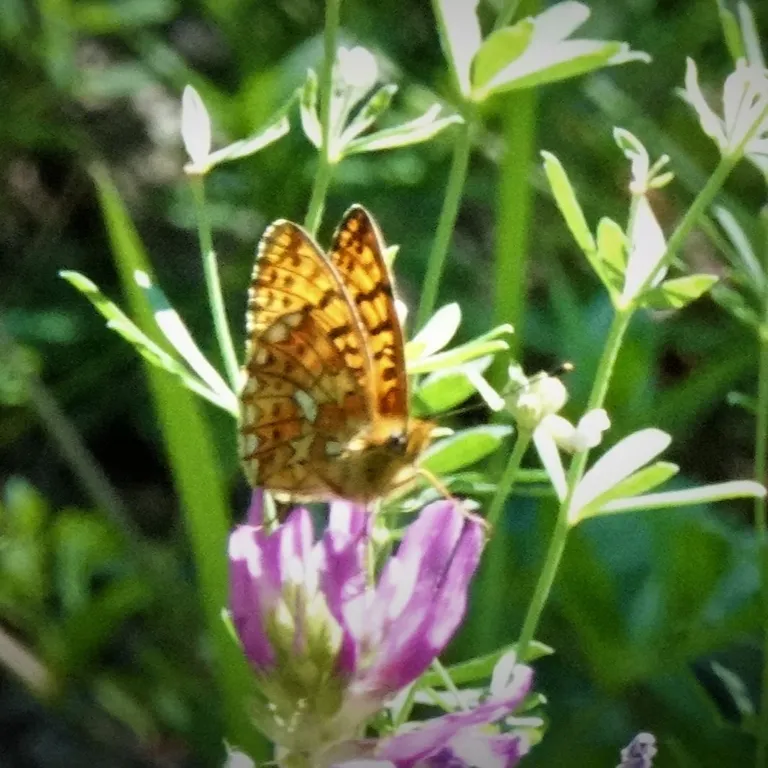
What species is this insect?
Boloria euphrosyne (also Clossiana euphrosyne)
